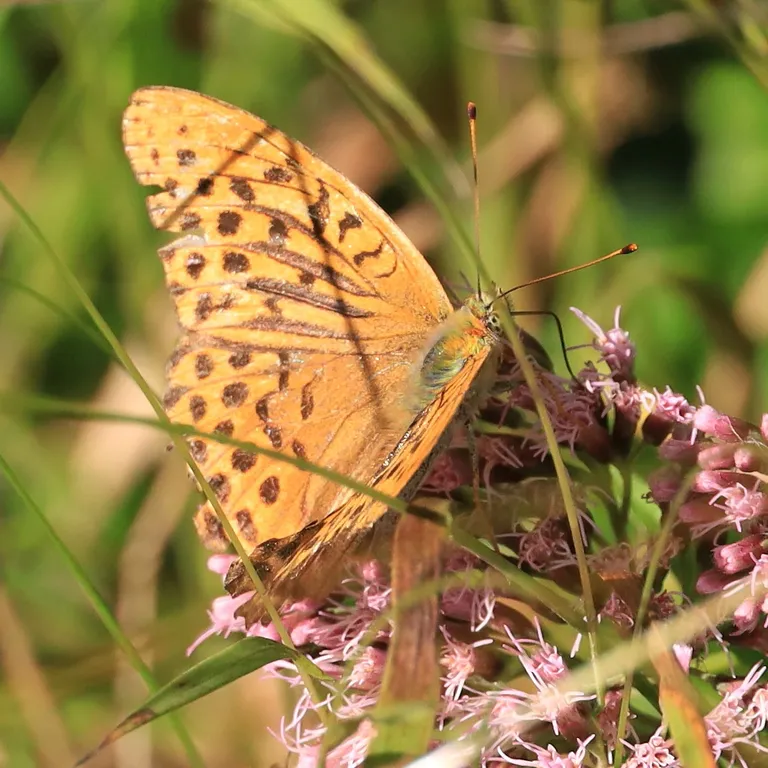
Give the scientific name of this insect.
Argynnis paphia
